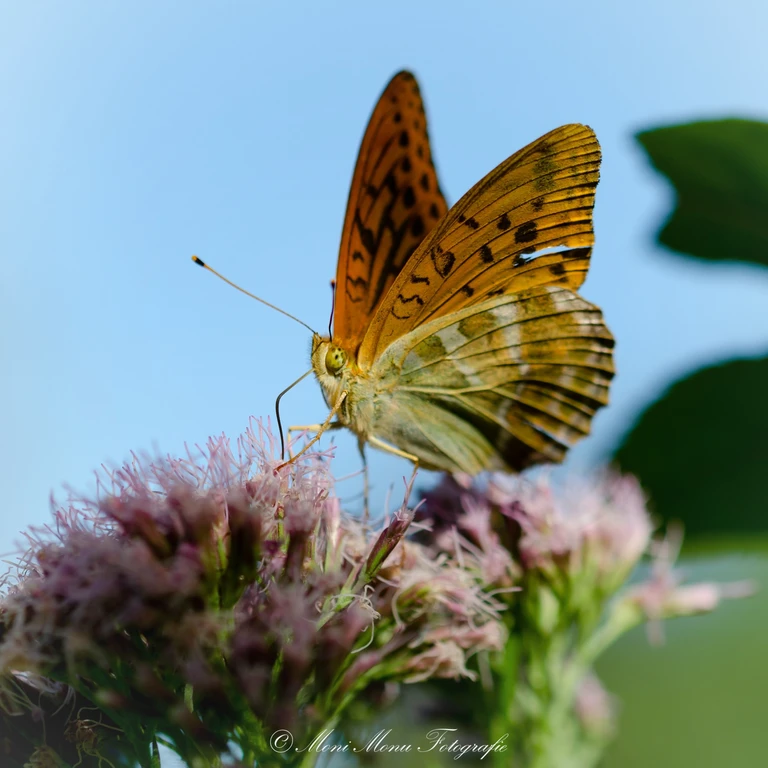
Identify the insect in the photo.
Argynnis paphia
